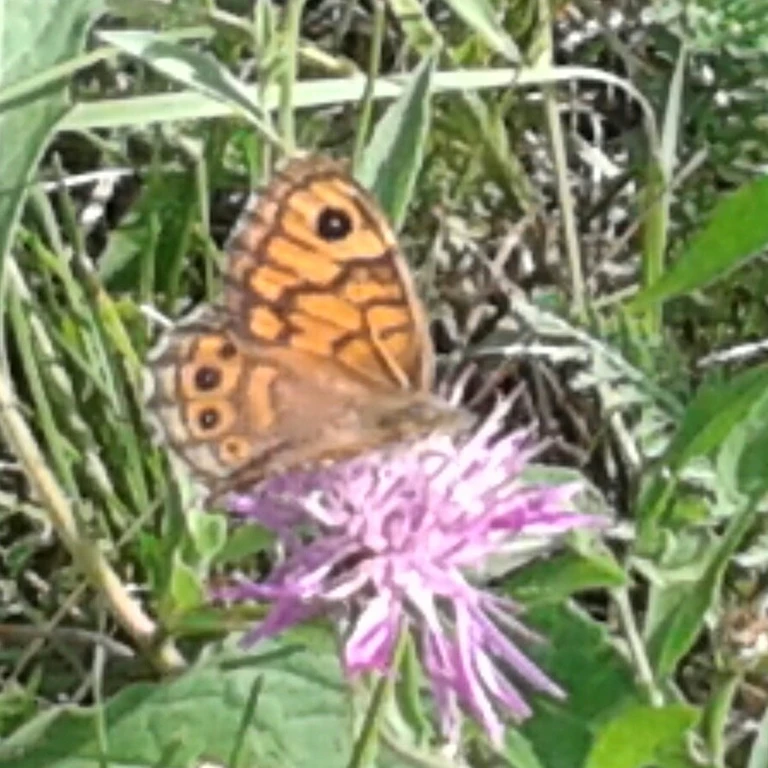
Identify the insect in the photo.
Lasiommata megera (also Pararge megera)
